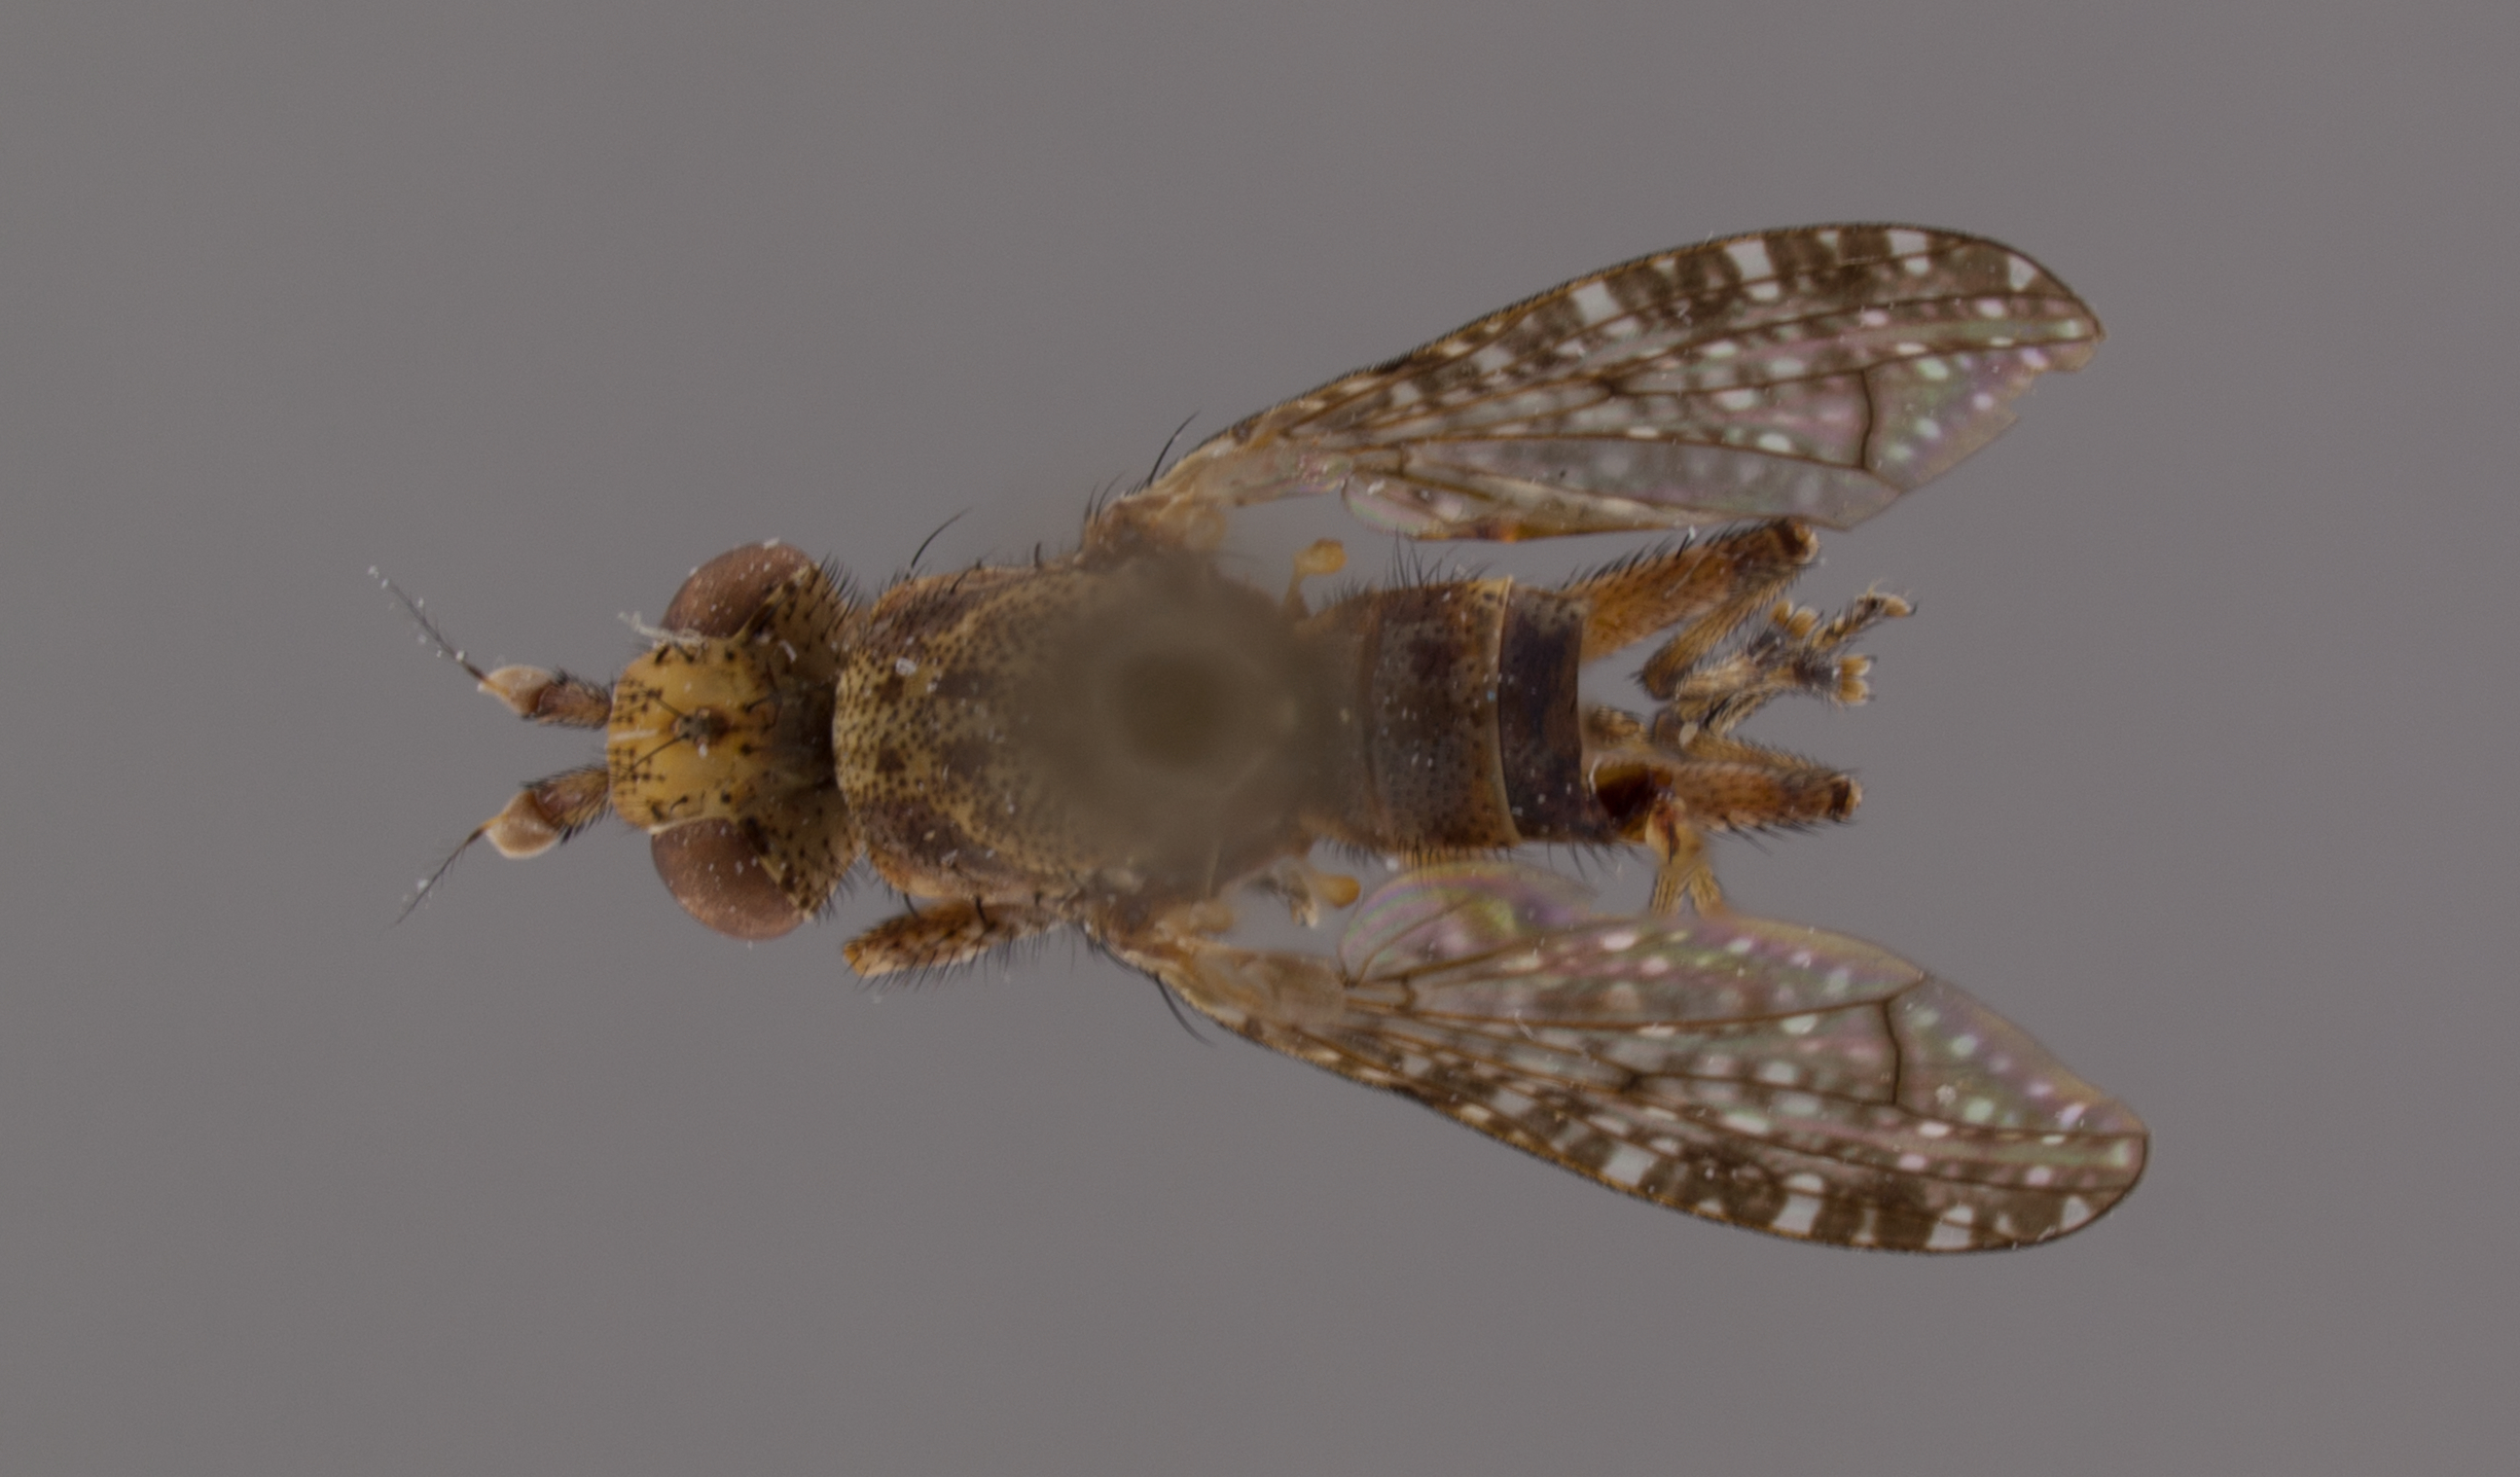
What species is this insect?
Dictya behrmani
